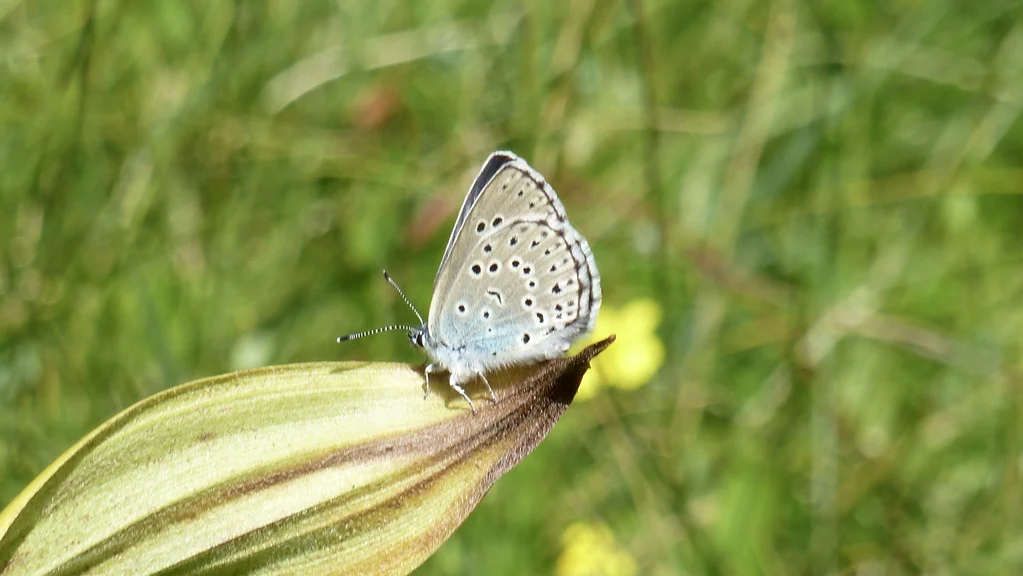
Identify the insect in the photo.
Phengaris arion (also Maculinea arion)
